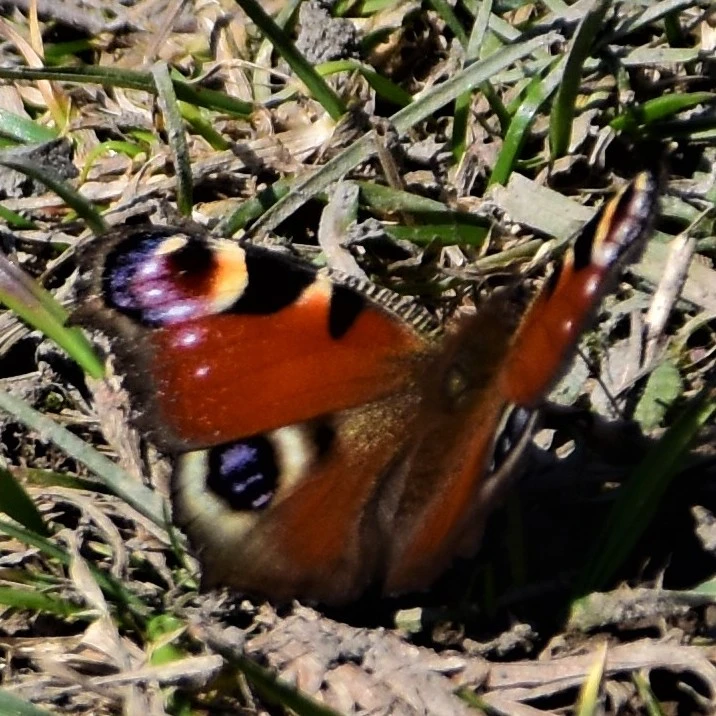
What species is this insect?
Aglais io
